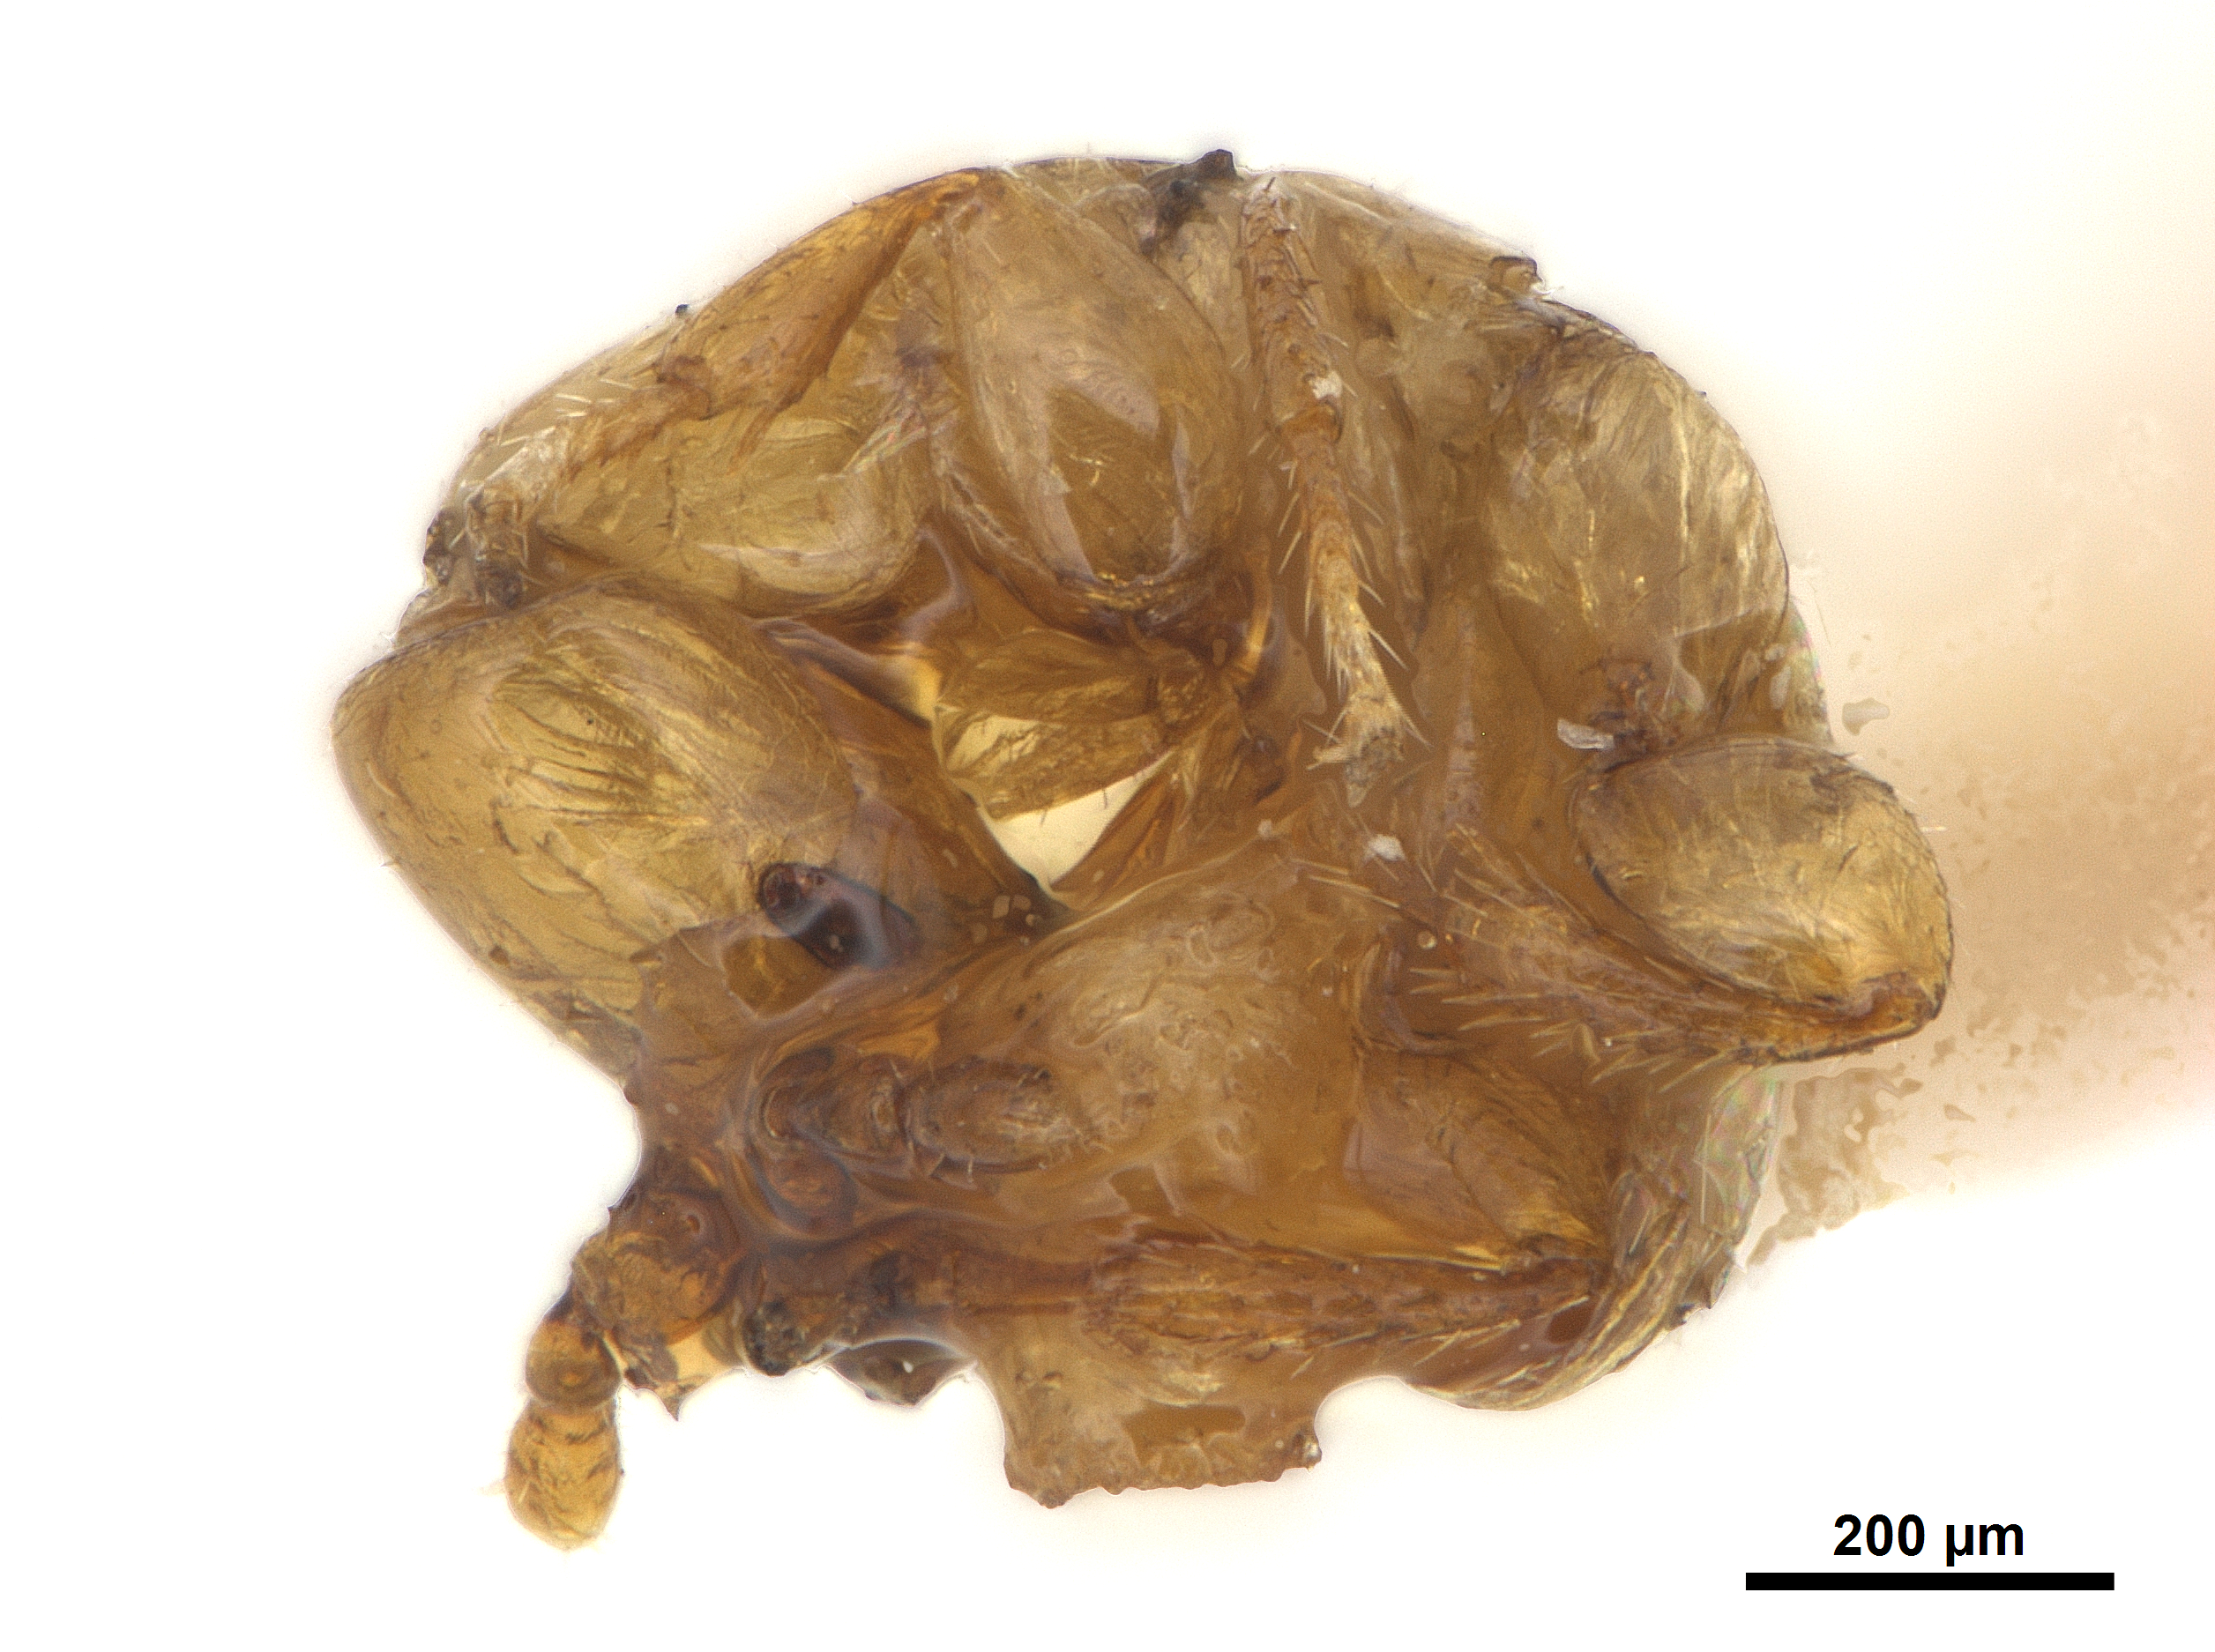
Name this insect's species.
Blastophaga innumerabilis
